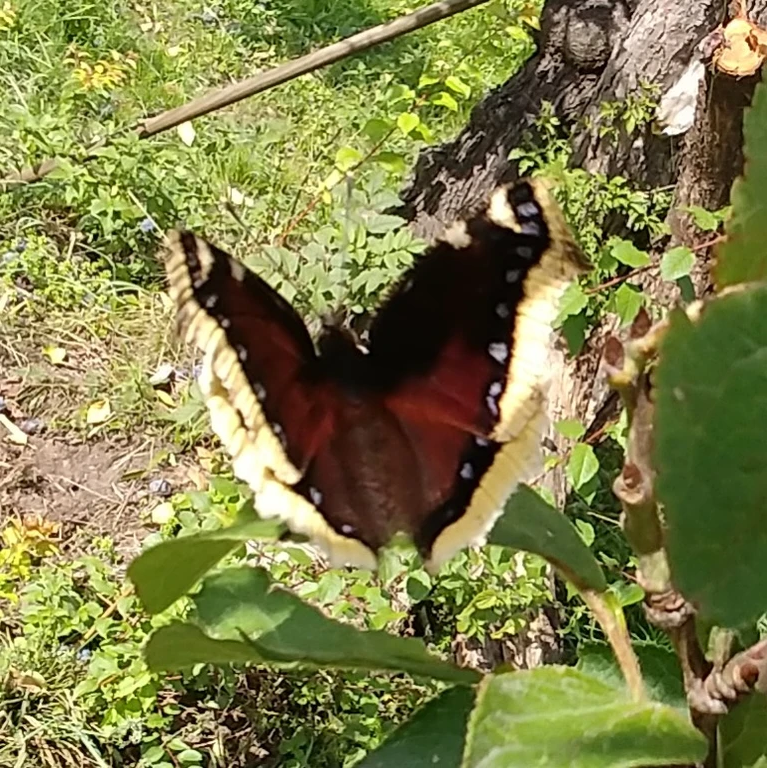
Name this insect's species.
Nymphalis antiopa
